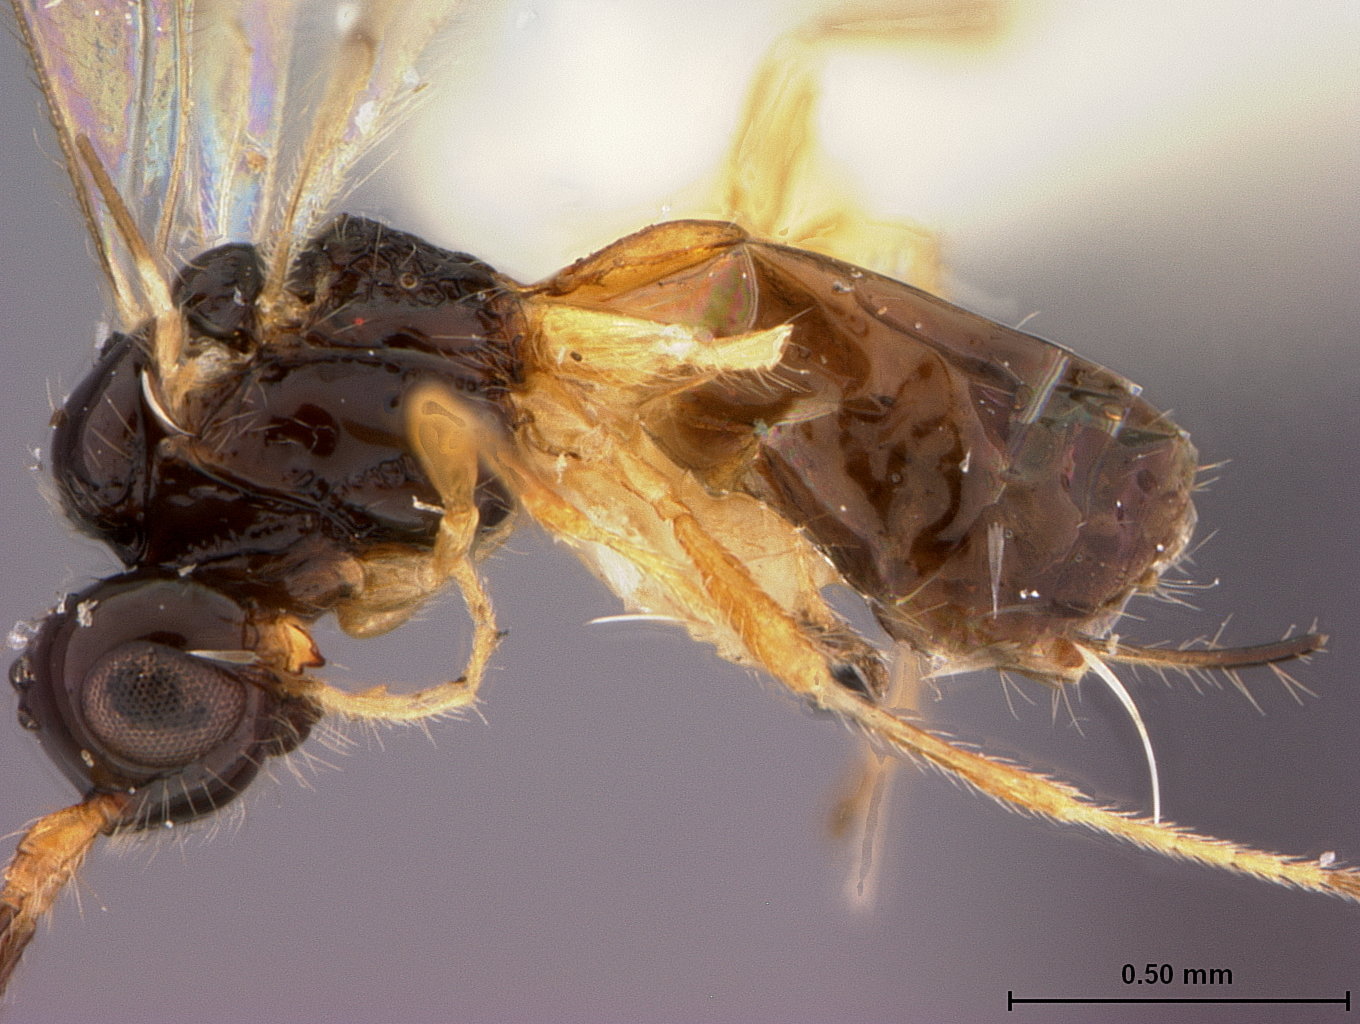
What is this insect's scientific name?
Orthostigma prebblei
